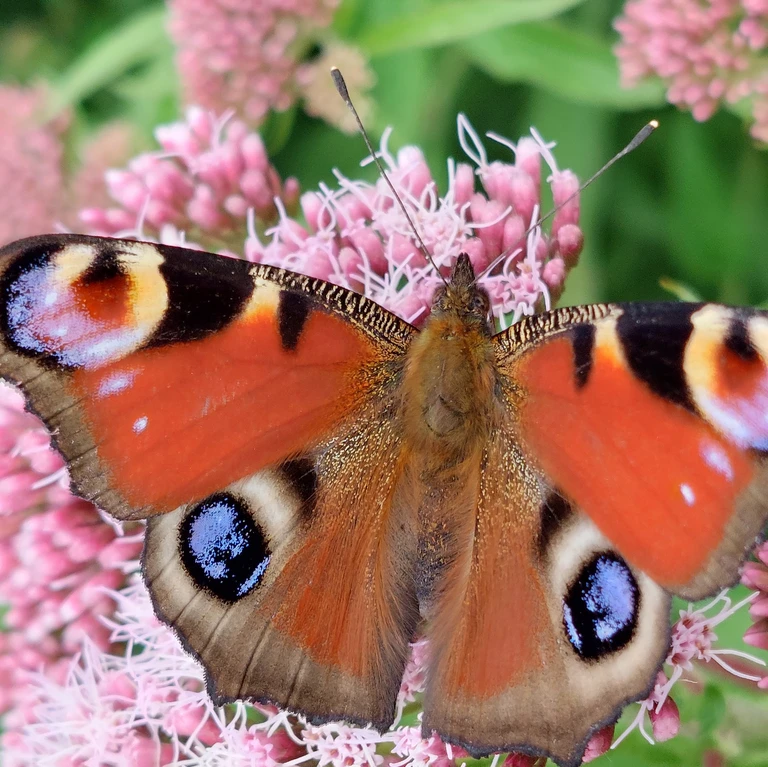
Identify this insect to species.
Aglais io
